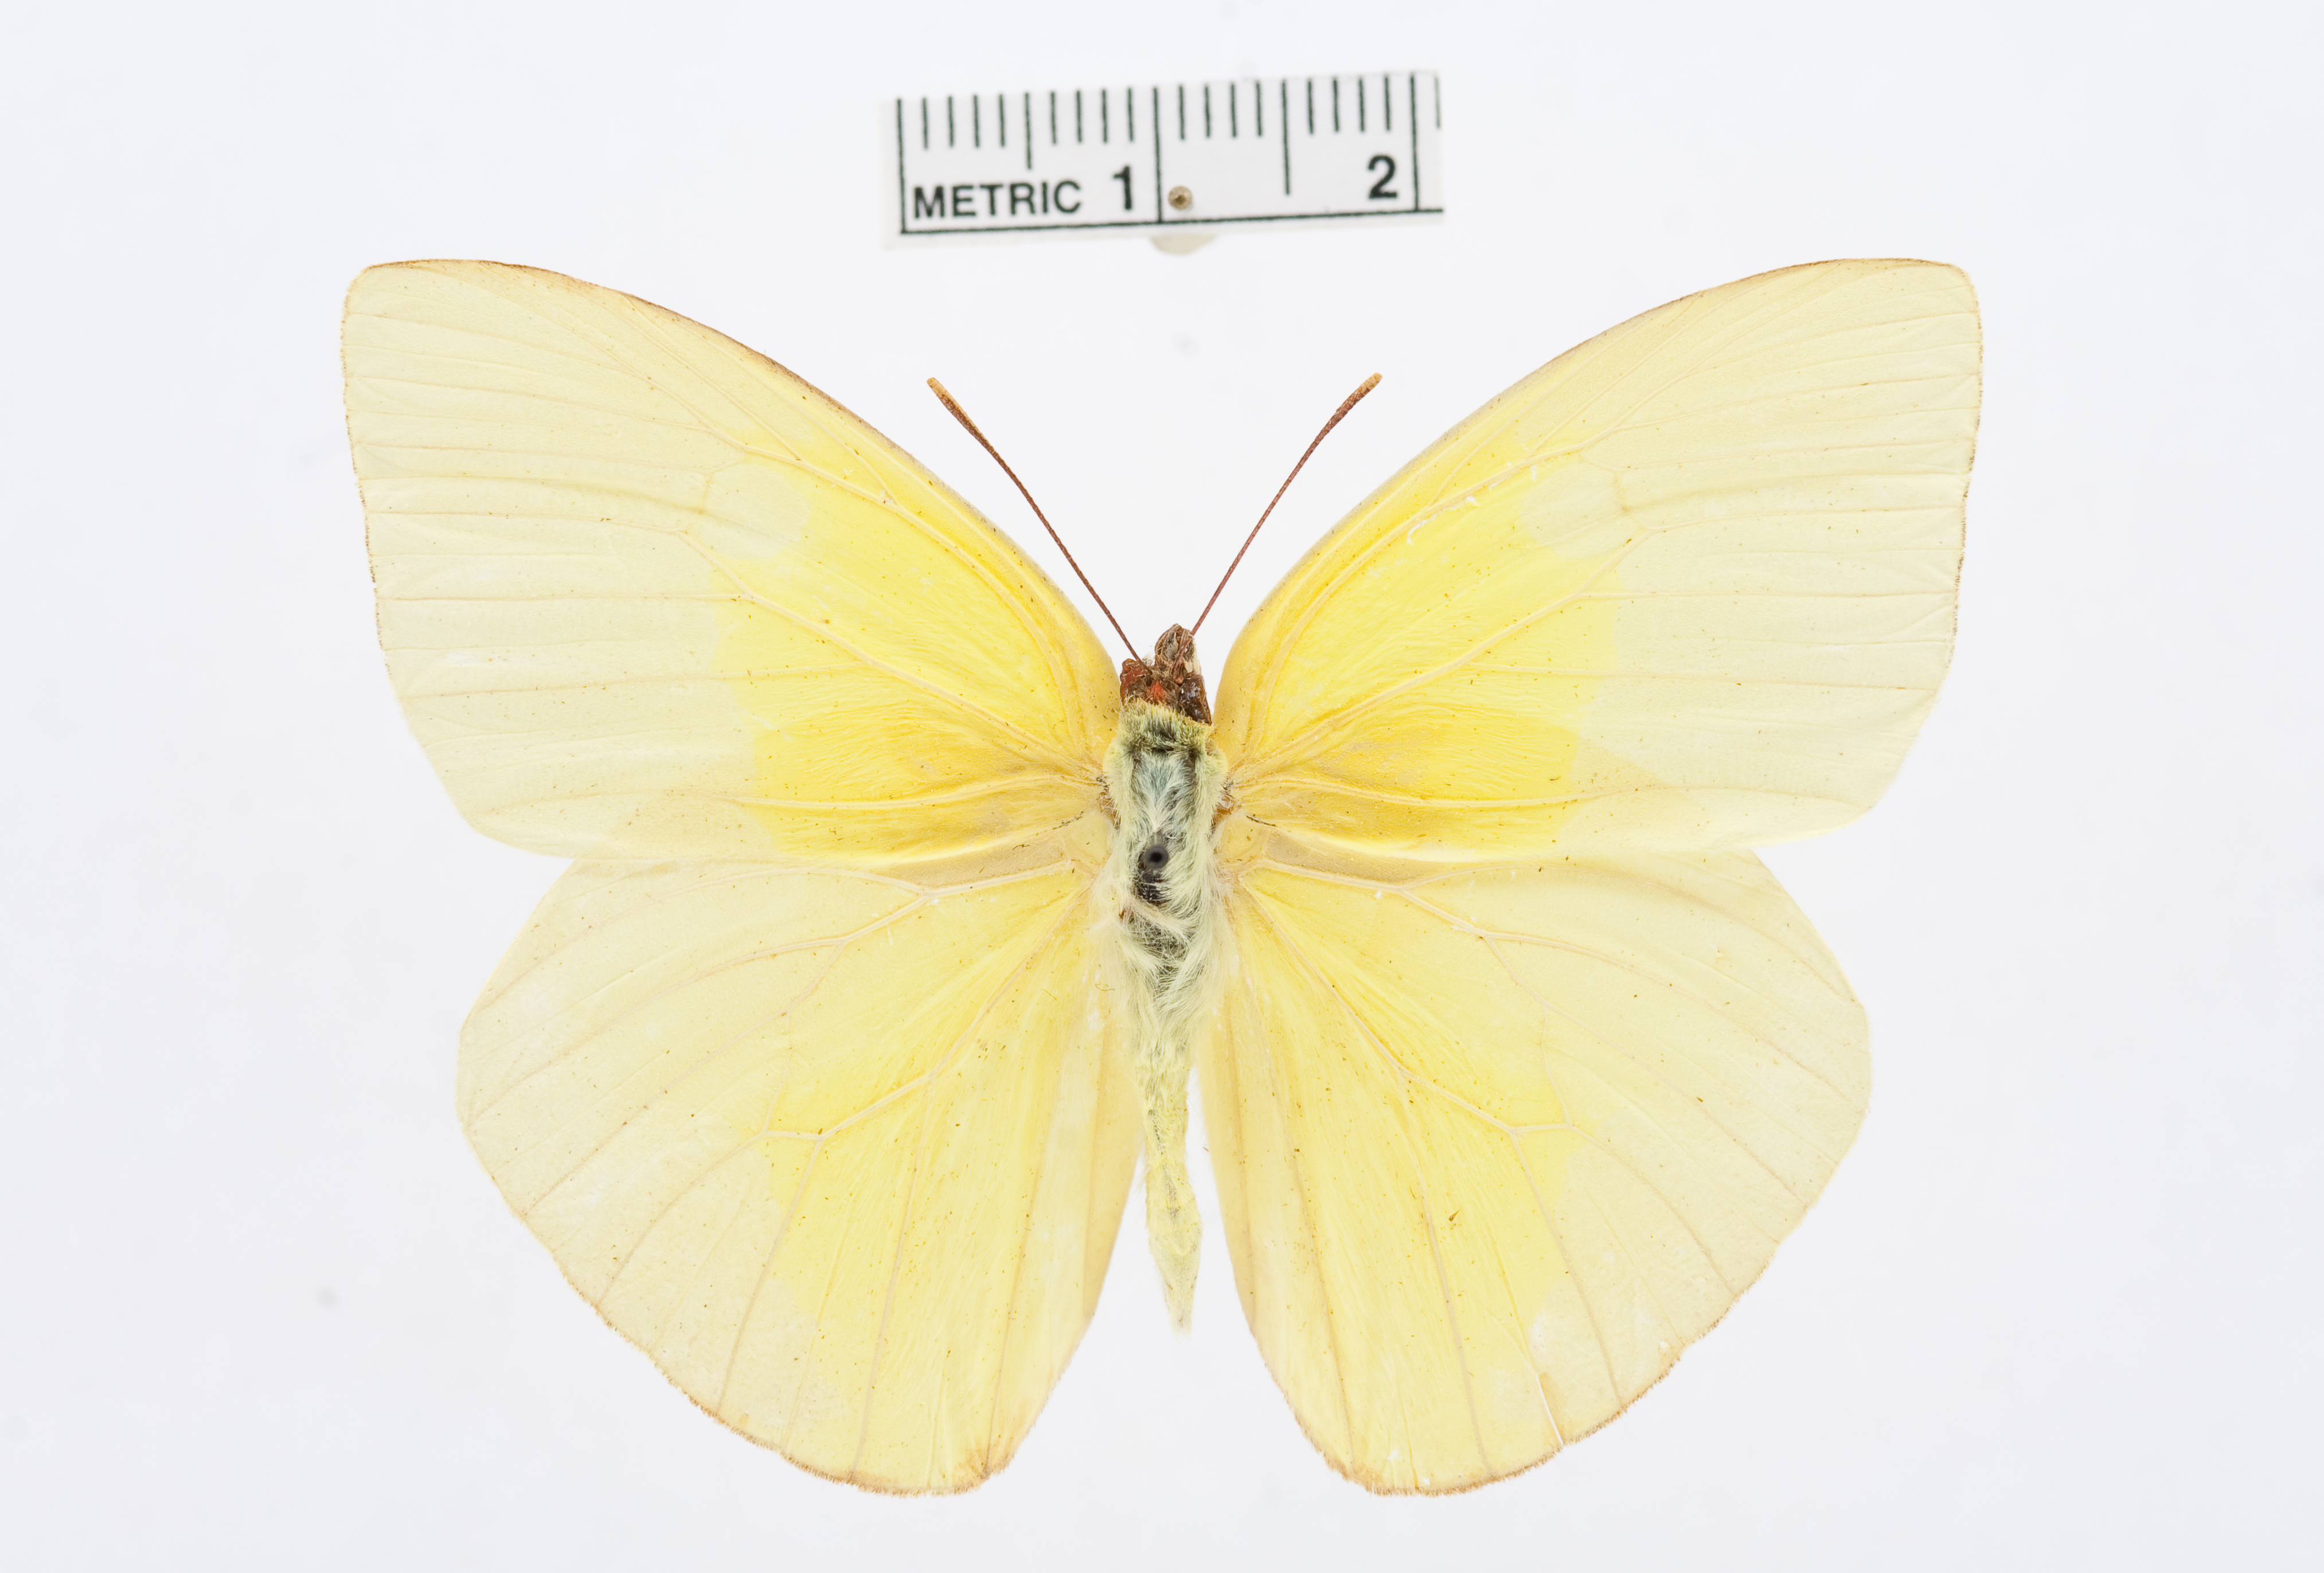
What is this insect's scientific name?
Aphrissa statira
